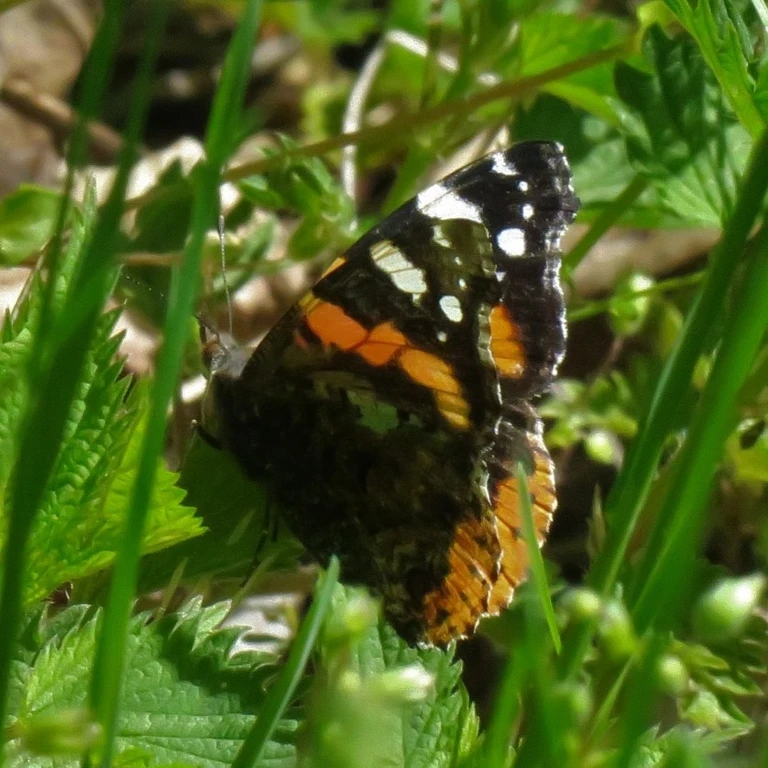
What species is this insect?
Vanessa atalanta
